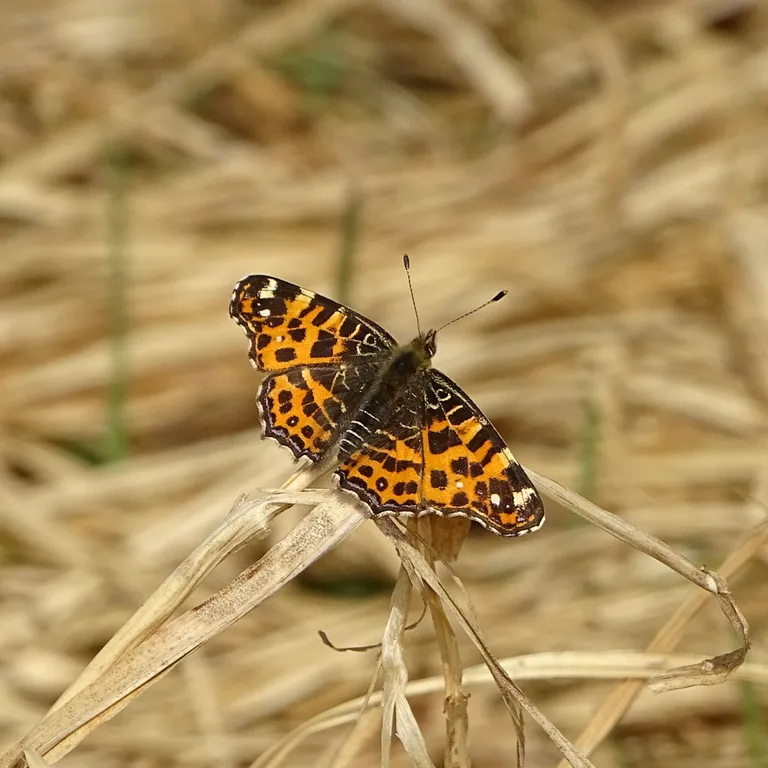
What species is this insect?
Araschnia levana
